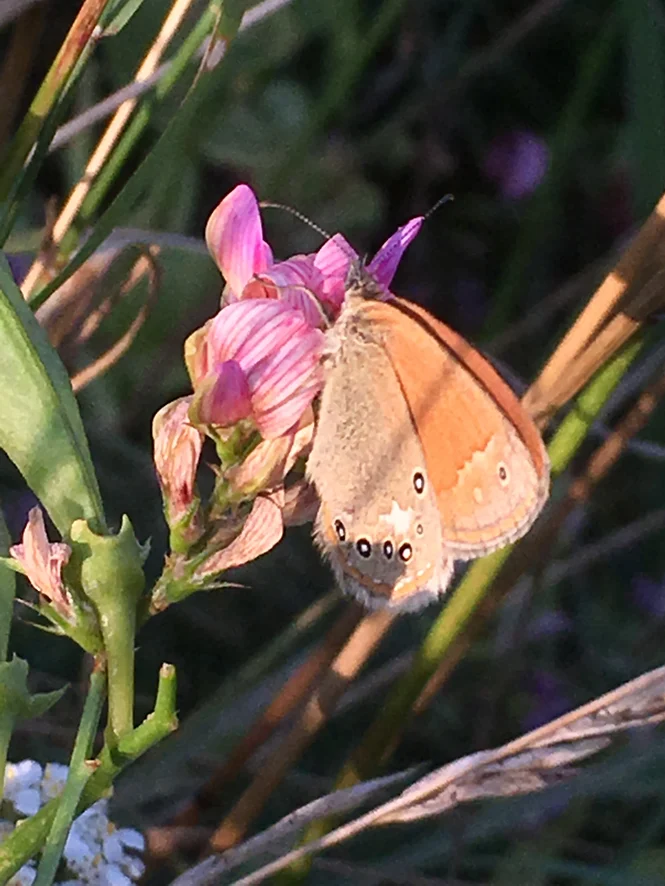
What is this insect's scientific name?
Coenonympha glycerion (also Coenonympha iphis)
